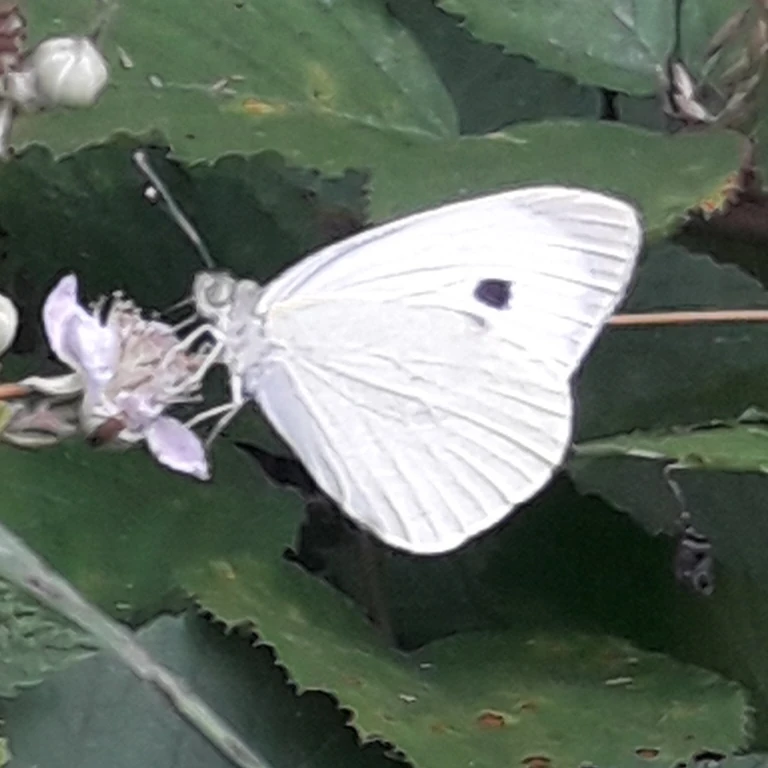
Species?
Pieris brassicae
